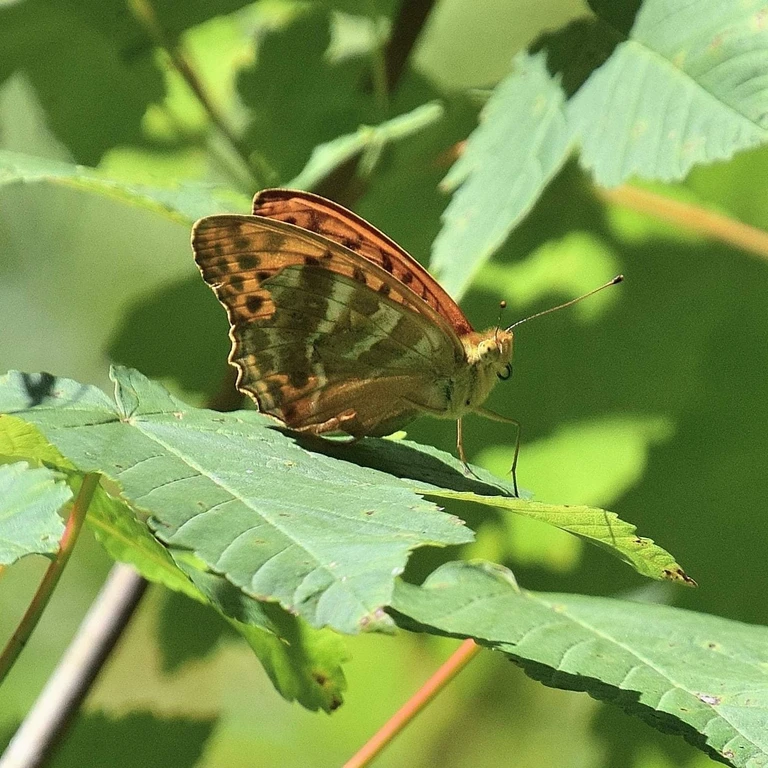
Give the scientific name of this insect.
Argynnis paphia
